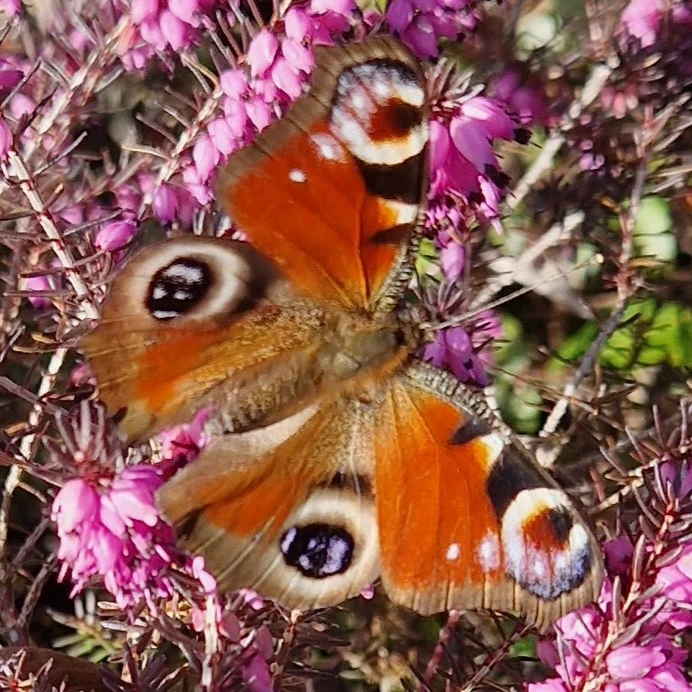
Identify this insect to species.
Aglais io
